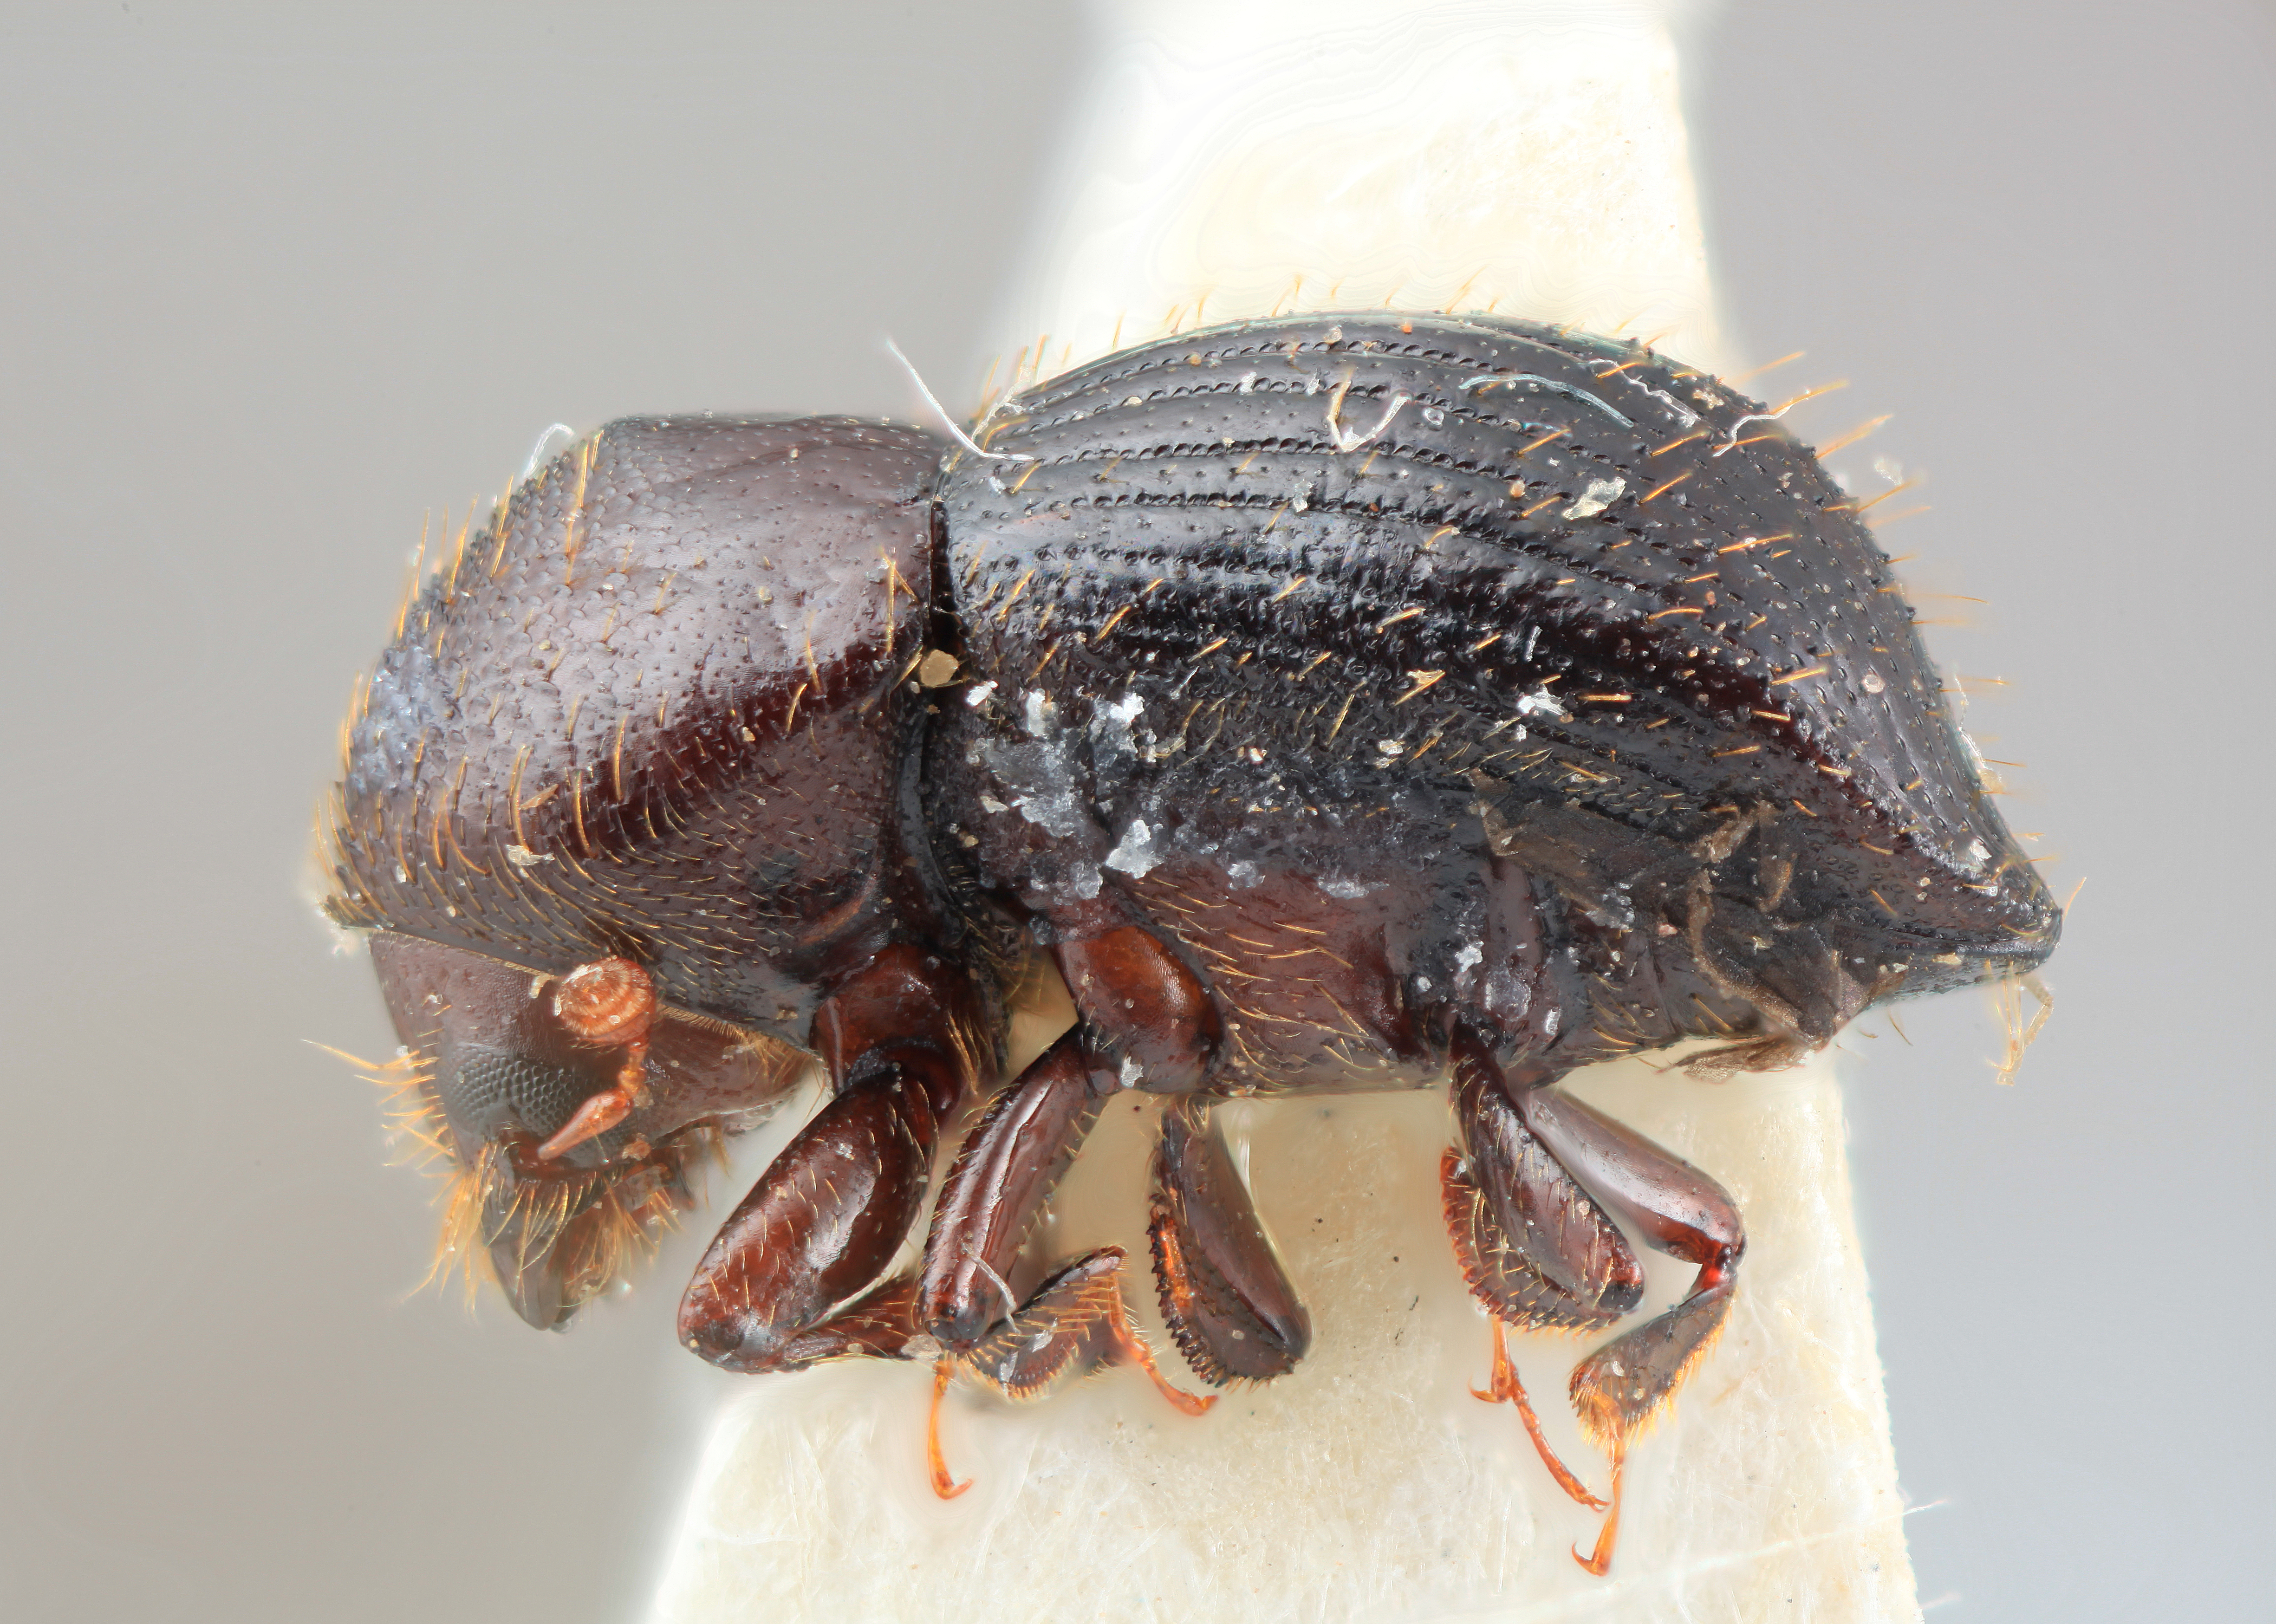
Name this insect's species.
Xyleborus mimicus
